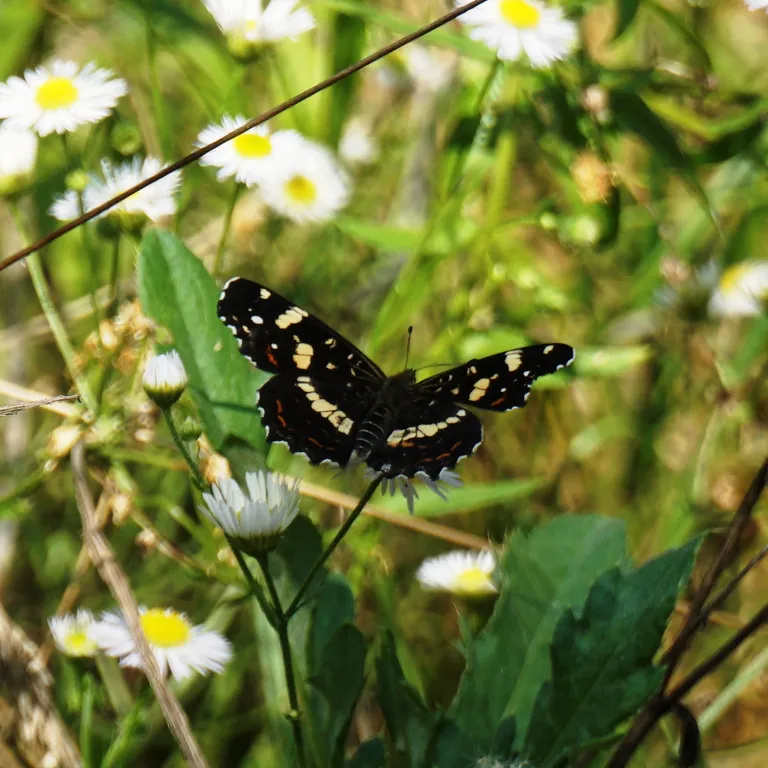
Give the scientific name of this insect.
Araschnia levana
